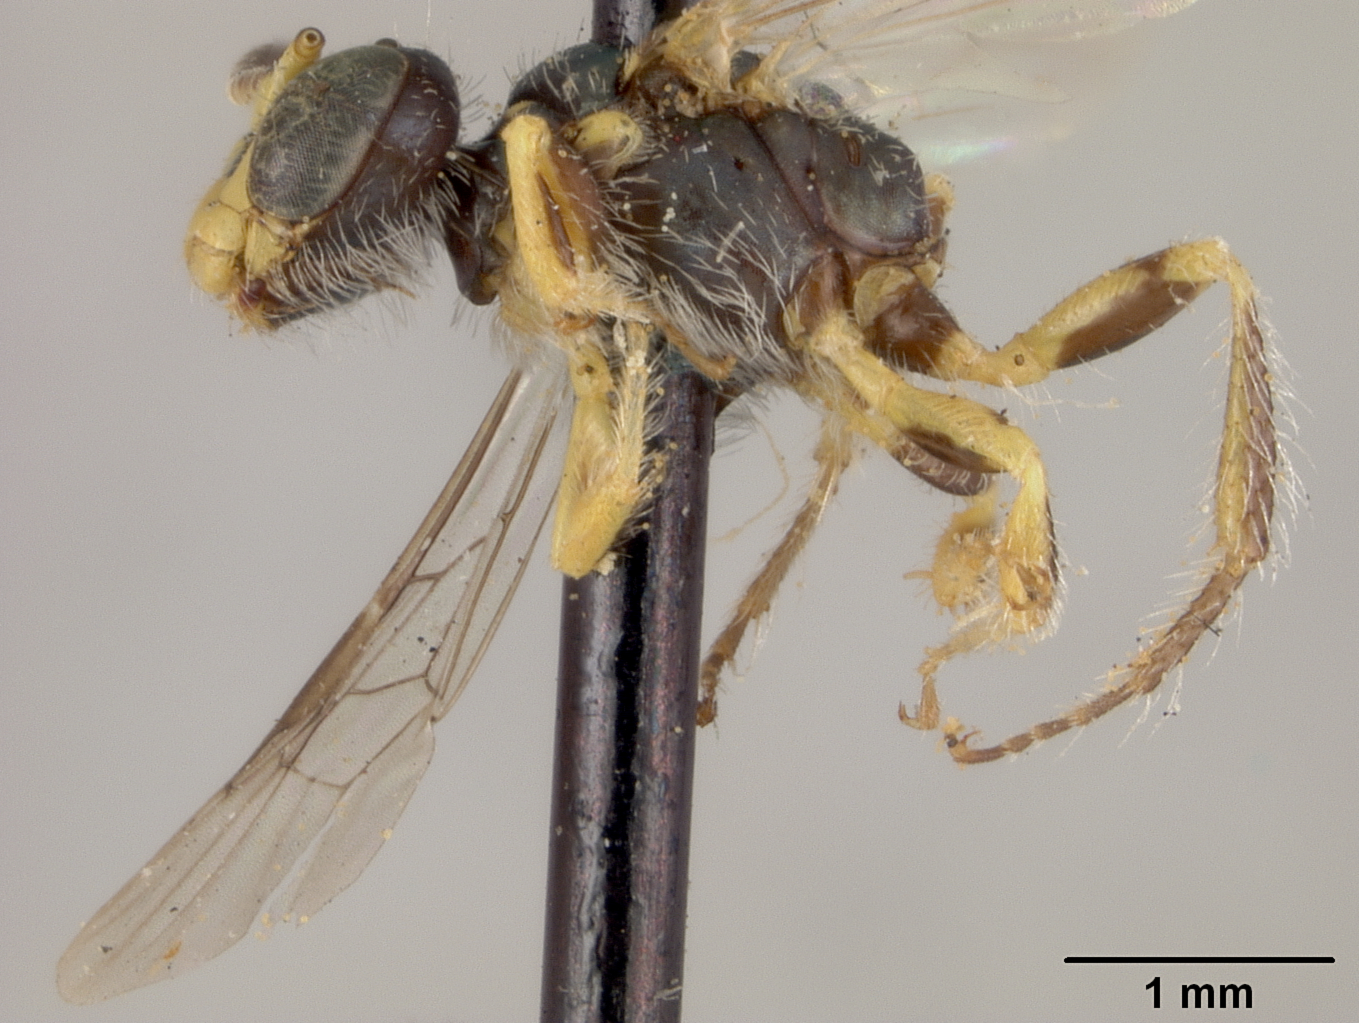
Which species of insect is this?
Perdita octomaculata
